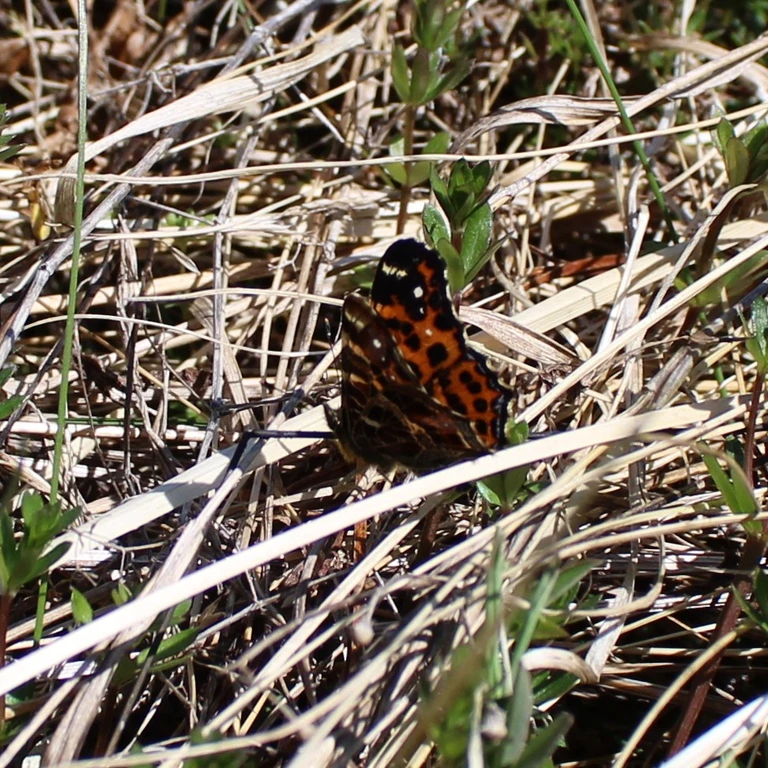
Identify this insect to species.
Araschnia levana
